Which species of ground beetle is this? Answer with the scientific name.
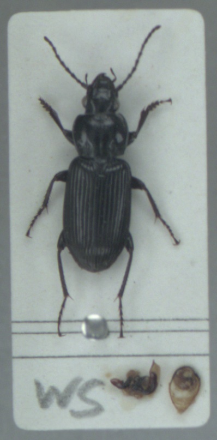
Pterostichus nigrita
